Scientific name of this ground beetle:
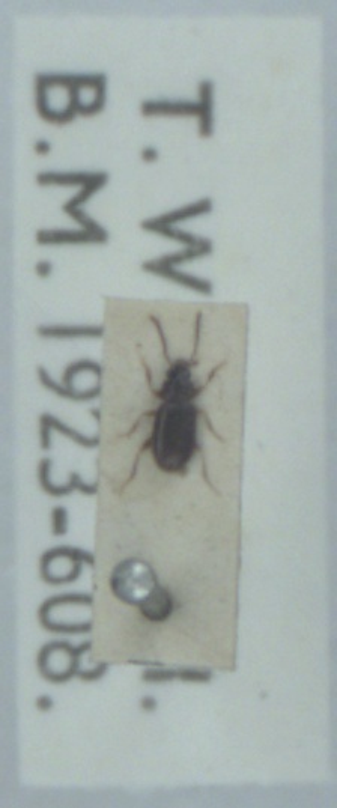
Tachys bistriatus
